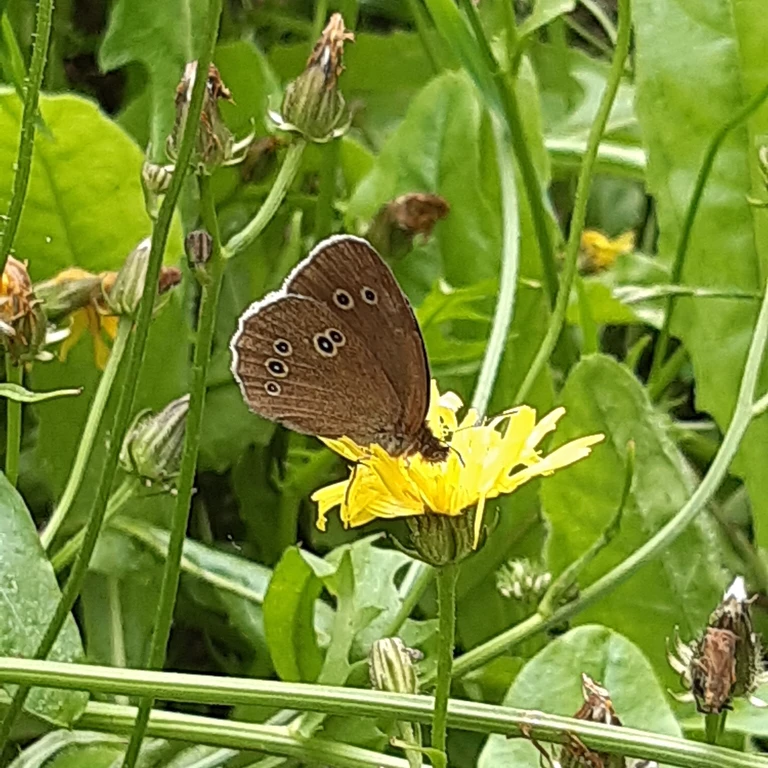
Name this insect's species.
Aphantopus hyperantus
